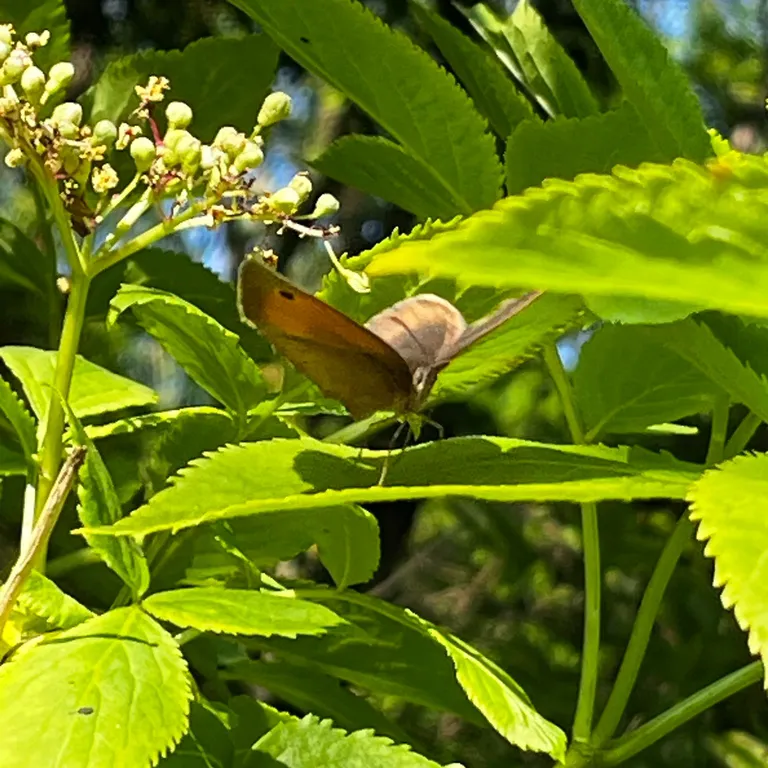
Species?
Maniola jurtina
